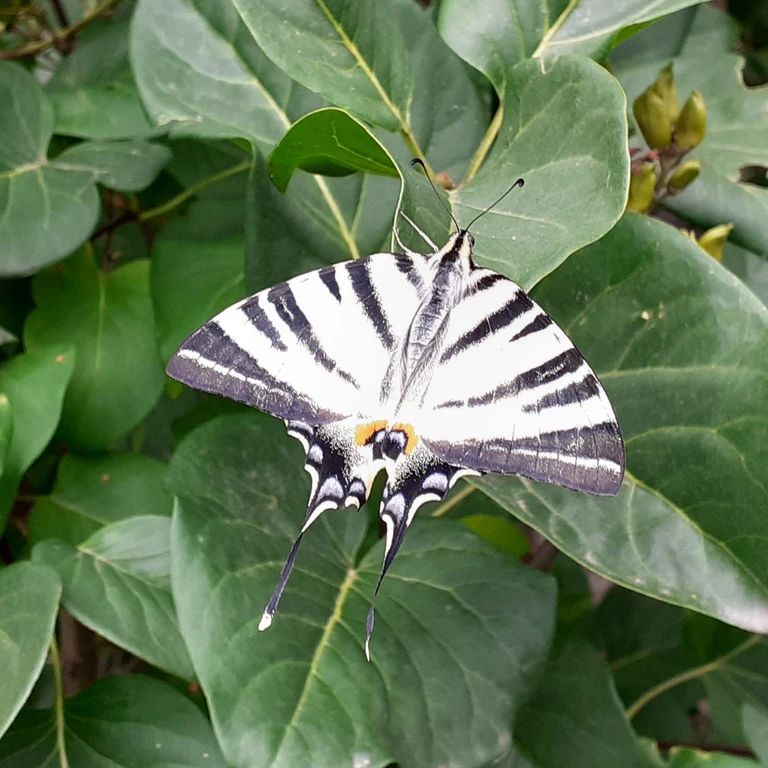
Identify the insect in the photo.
Iphiclides podalirius
